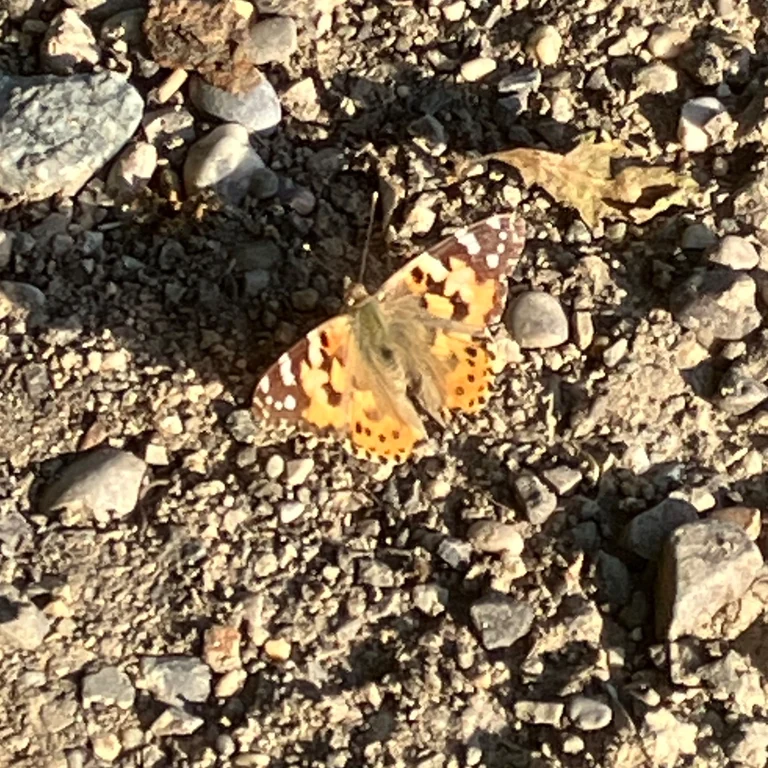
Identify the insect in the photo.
Vanessa cardui
